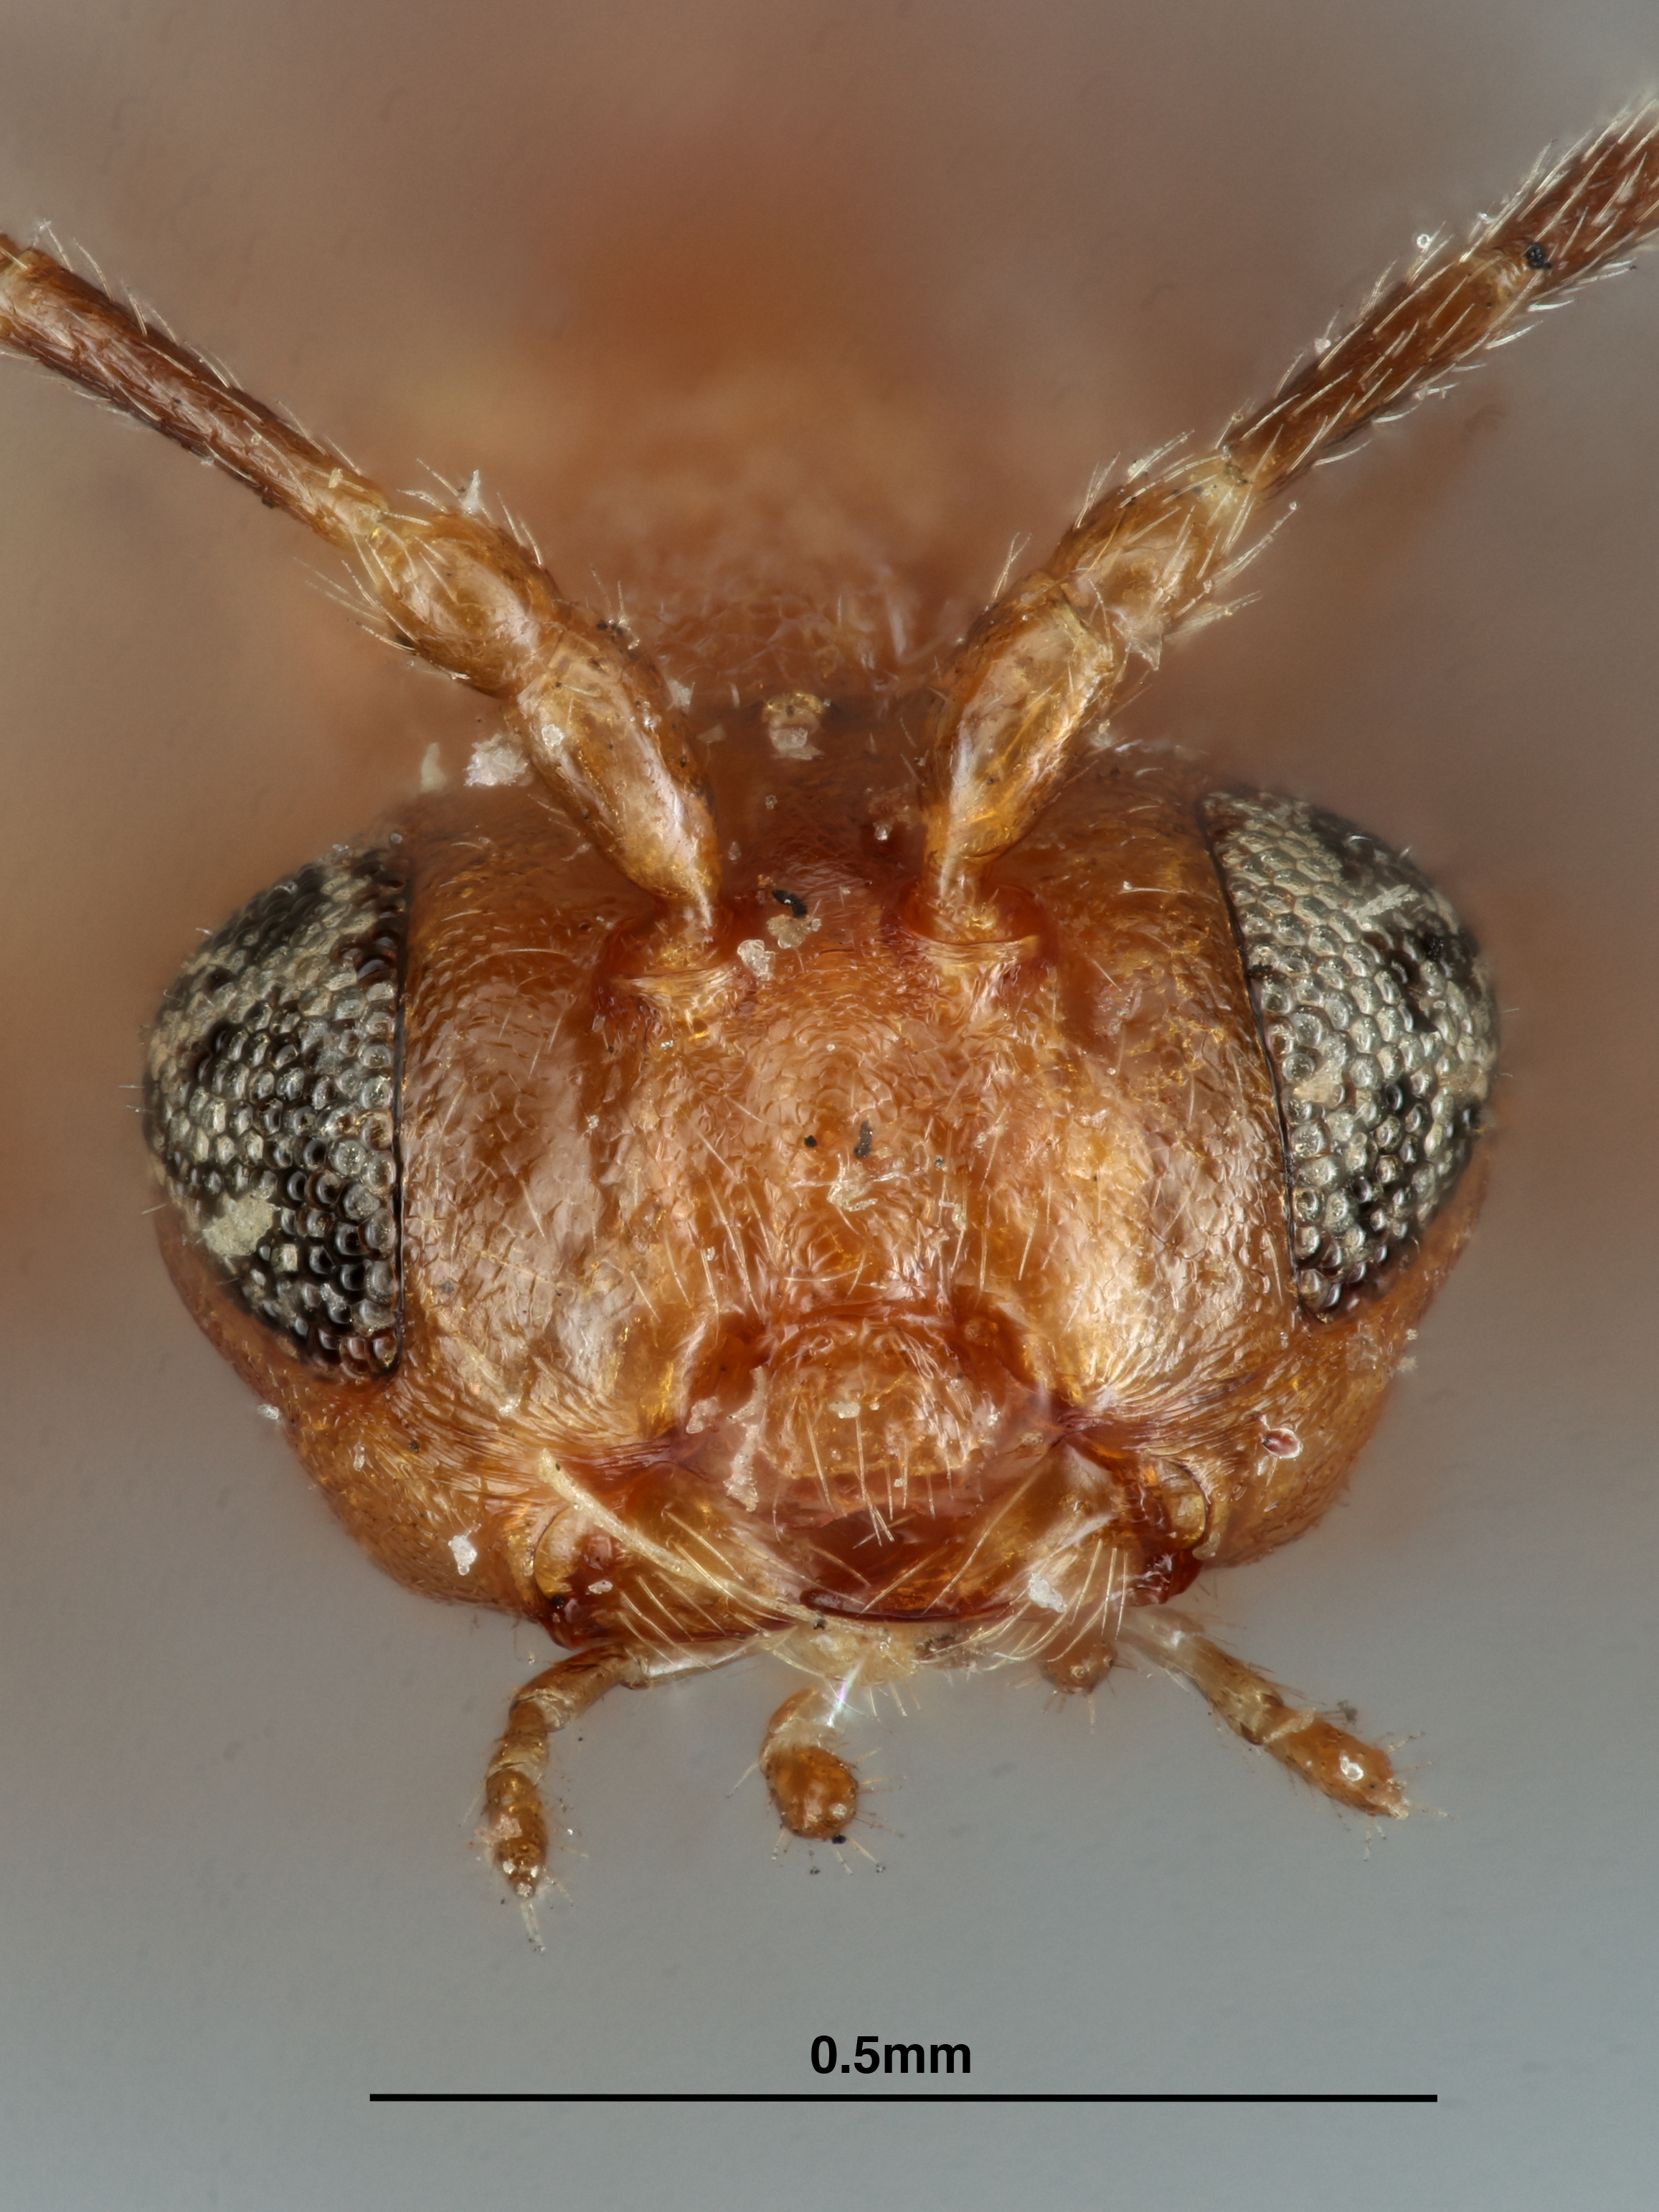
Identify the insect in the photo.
Parateras hubbardi
